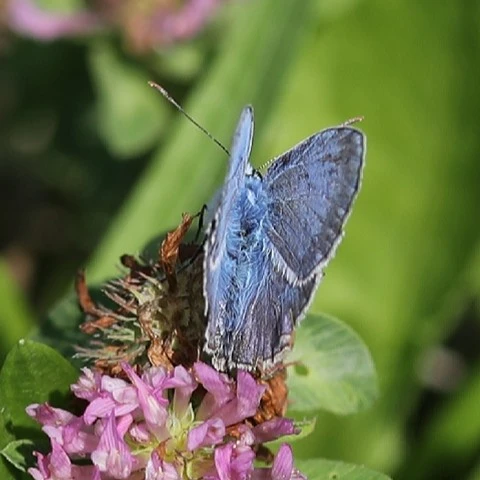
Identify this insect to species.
Polyommatus icarus
